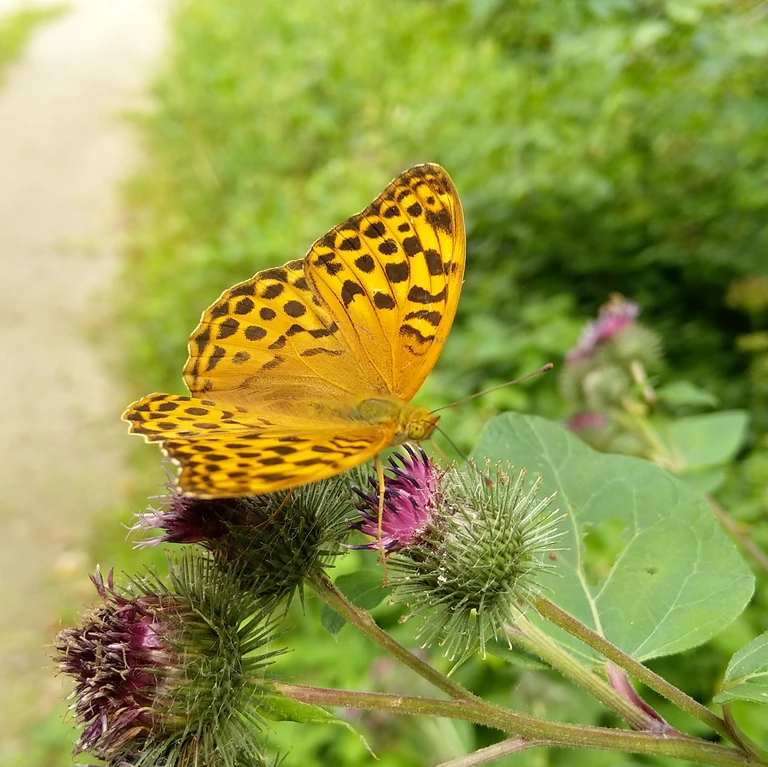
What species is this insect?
Argynnis paphia
